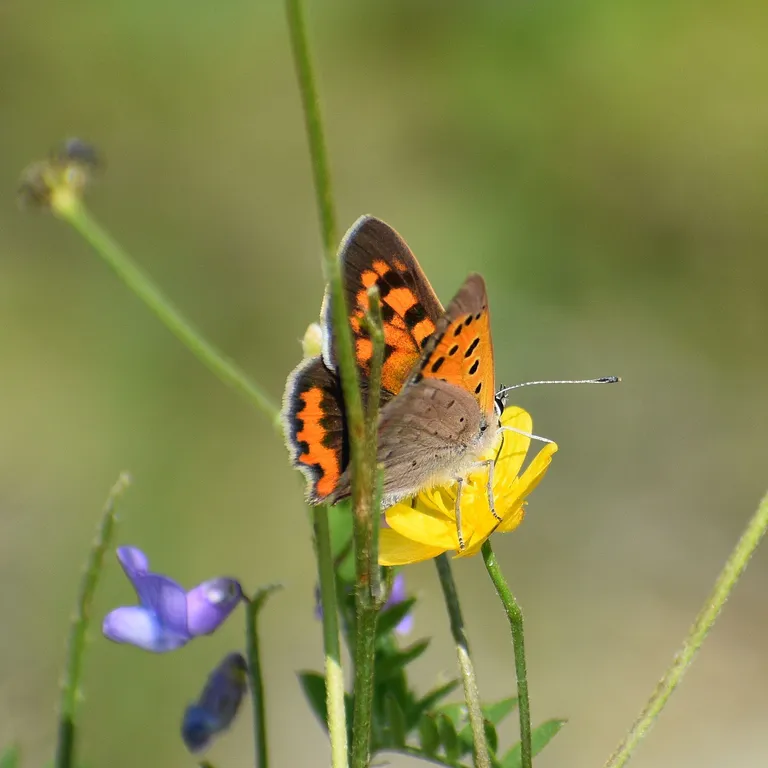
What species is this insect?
Lycaena phlaeas
